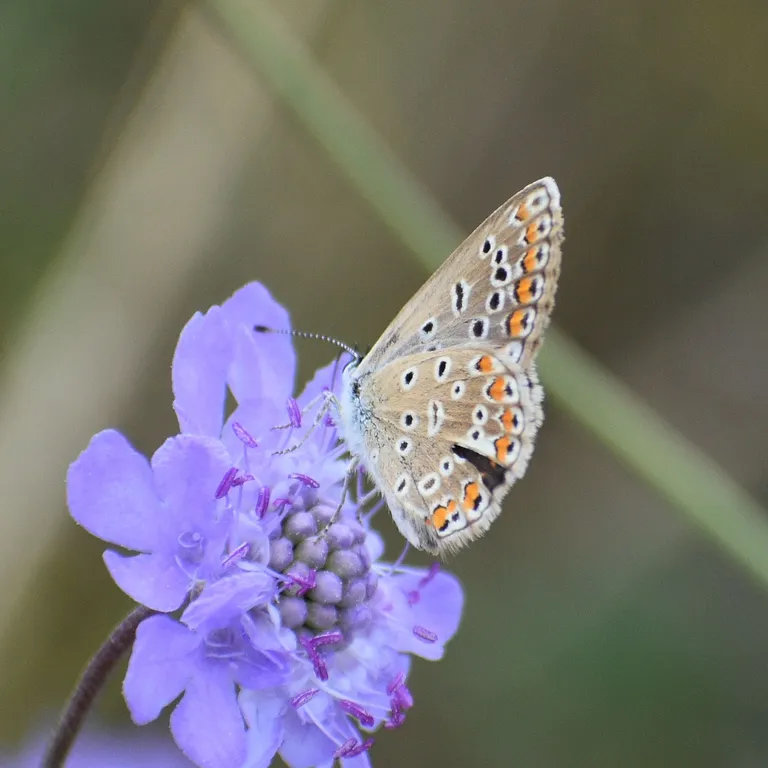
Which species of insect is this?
Polyommatus icarus
